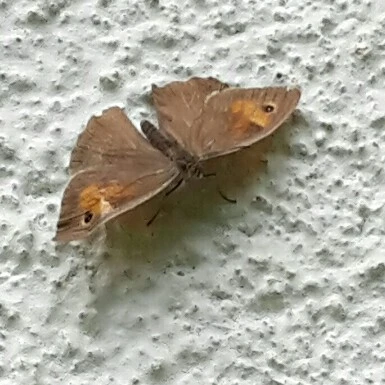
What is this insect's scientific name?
Maniola jurtina
